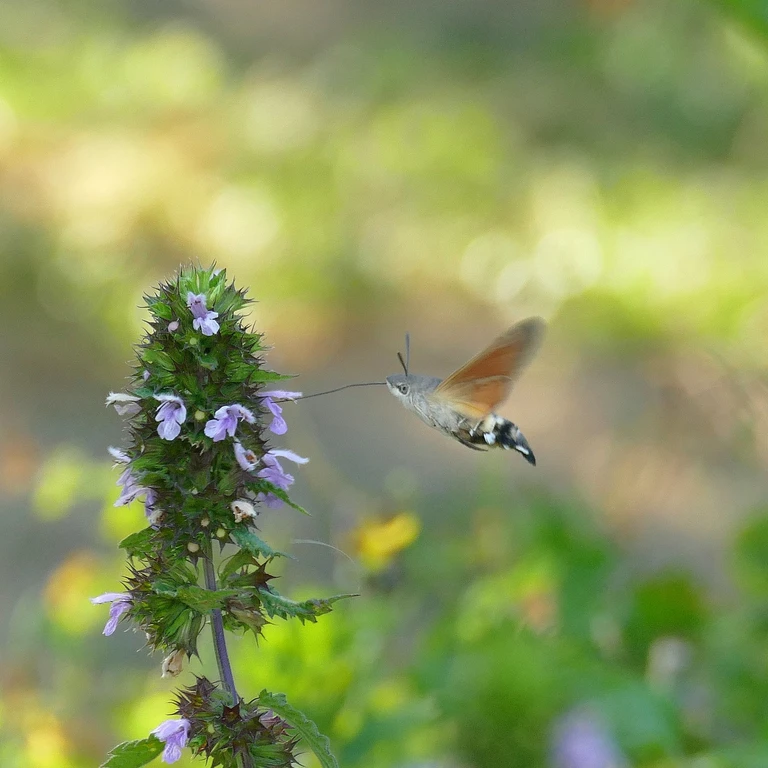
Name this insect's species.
Macroglossum stellatarum
